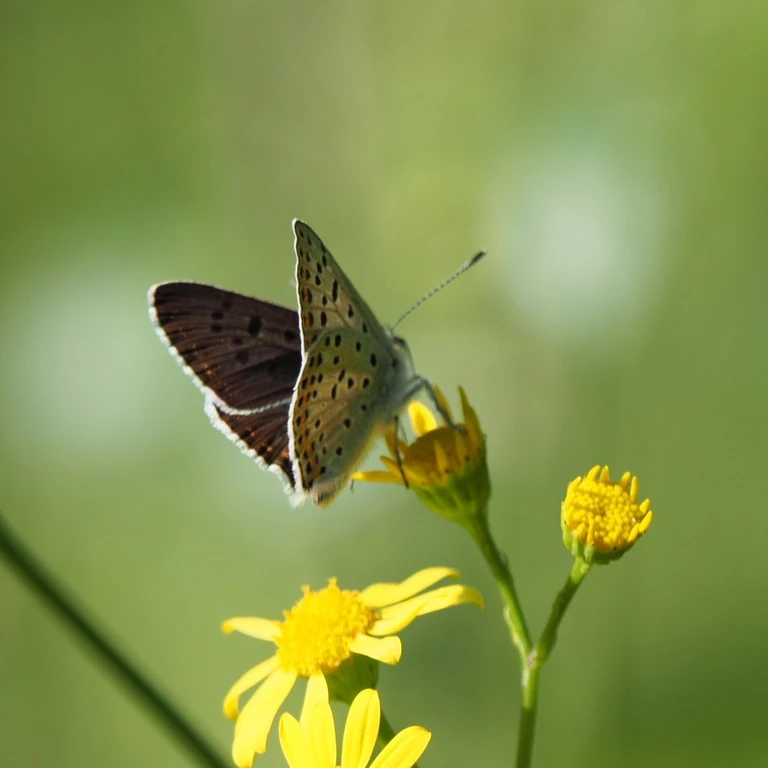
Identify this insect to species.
Lycaena tityrus (also Loweia tityrus)
